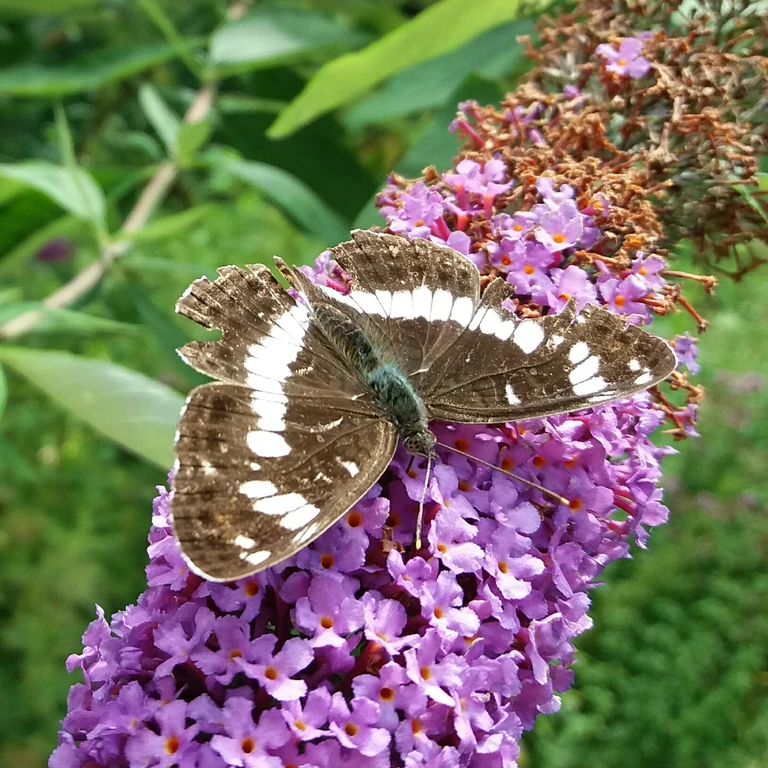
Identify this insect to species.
Limenitis camilla (also Ladoga camilla)
